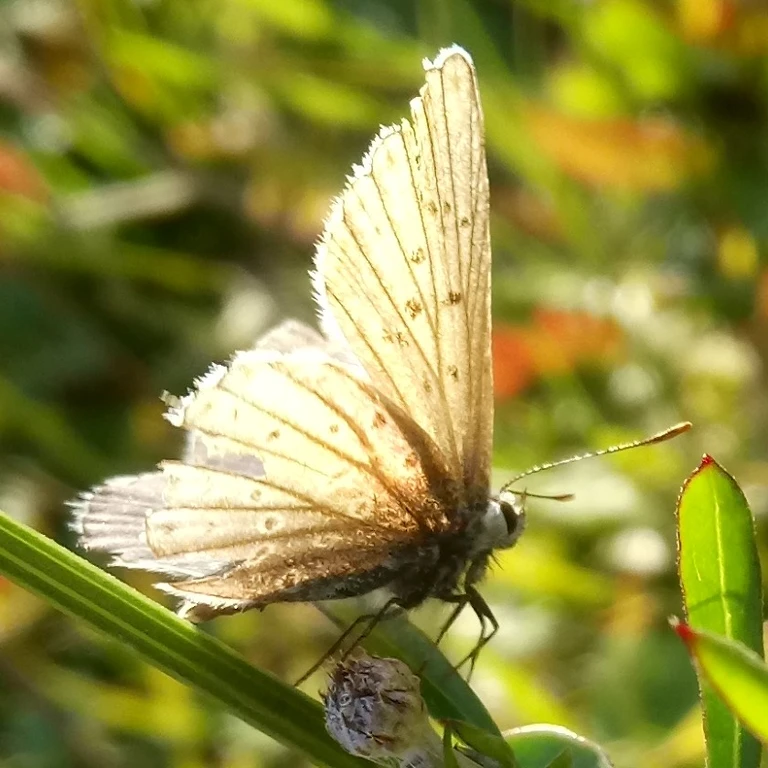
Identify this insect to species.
Polyommatus icarus
